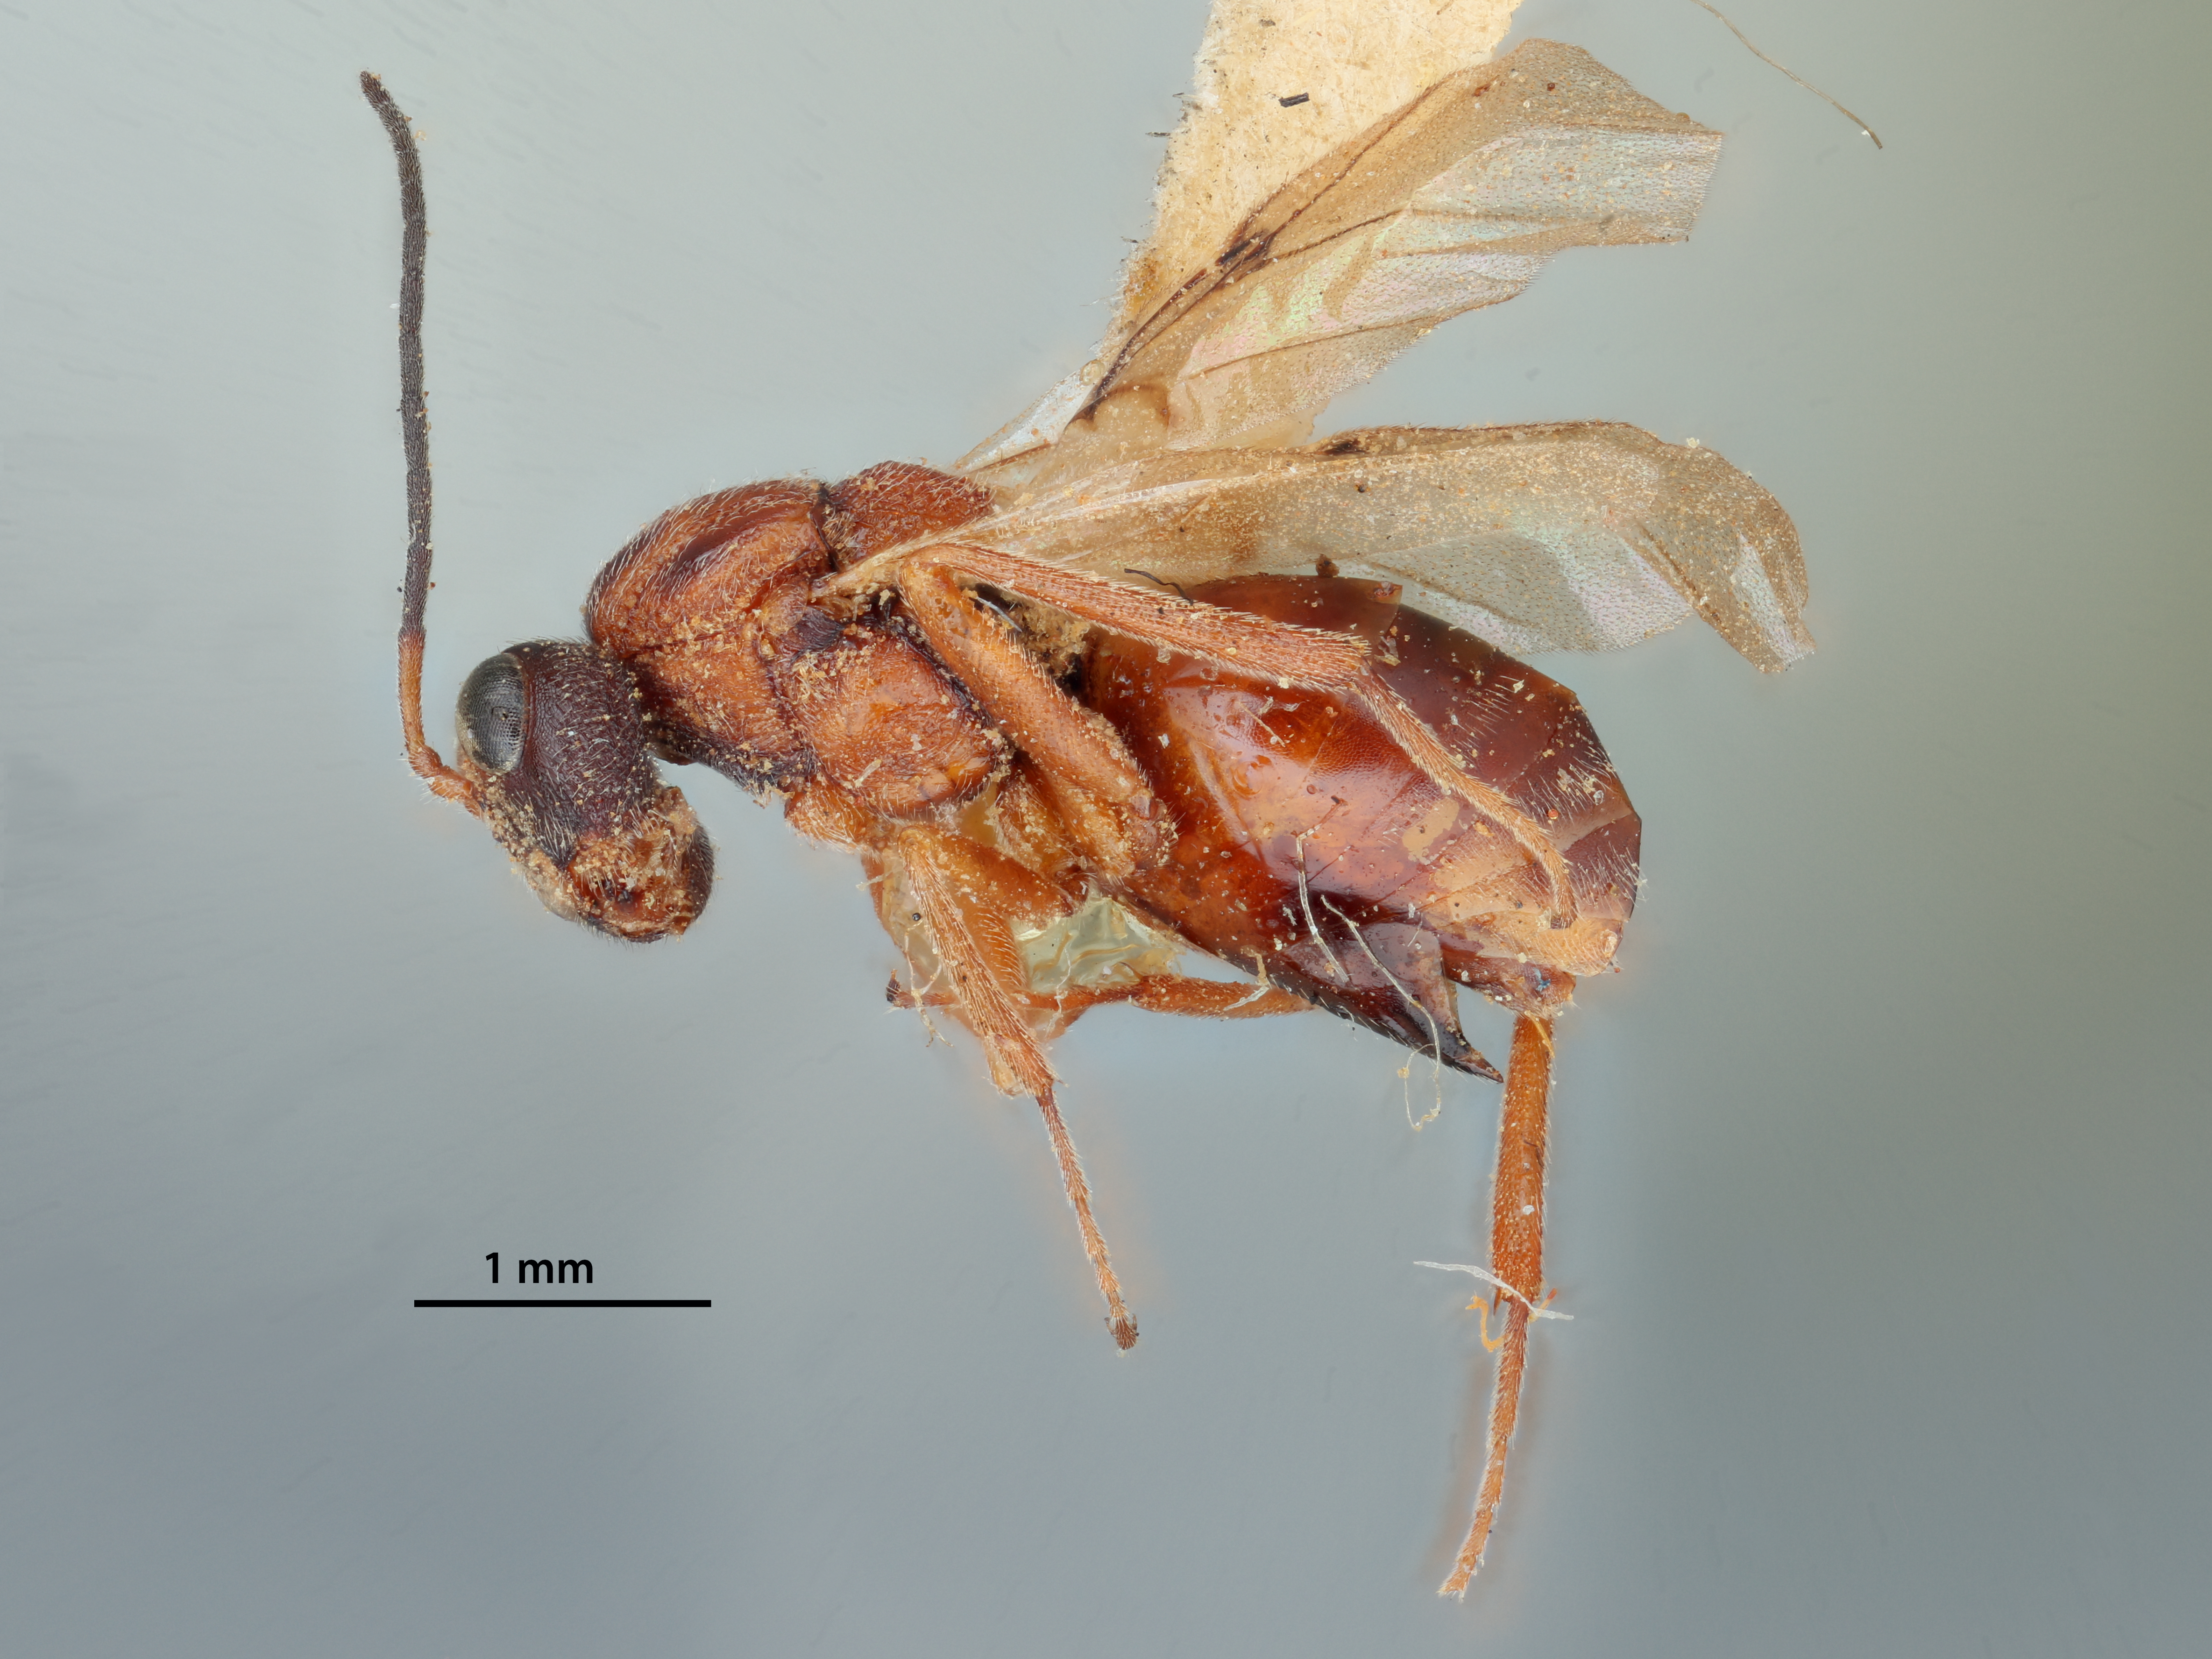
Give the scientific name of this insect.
Rhodites californicus
